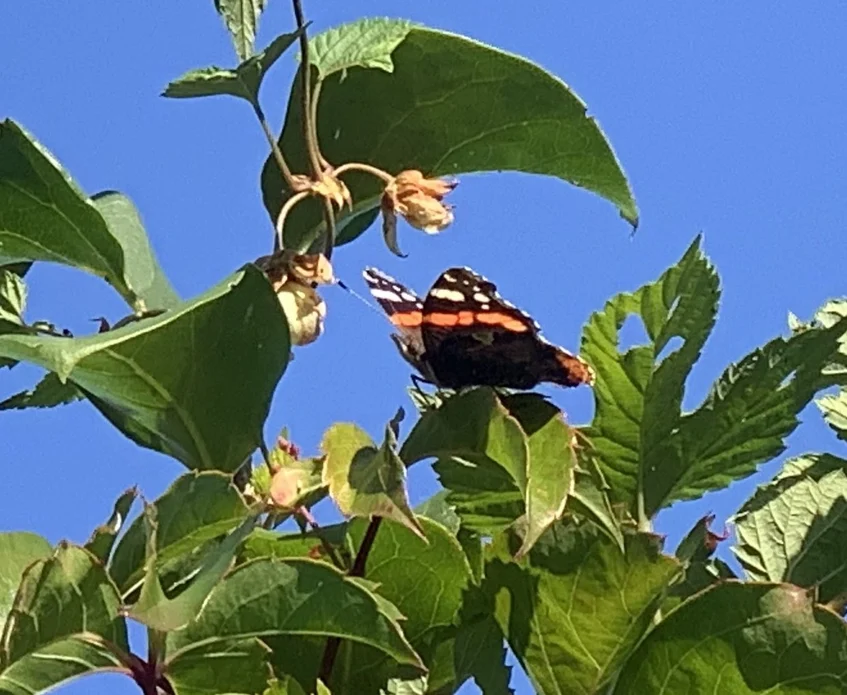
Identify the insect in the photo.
Vanessa atalanta
